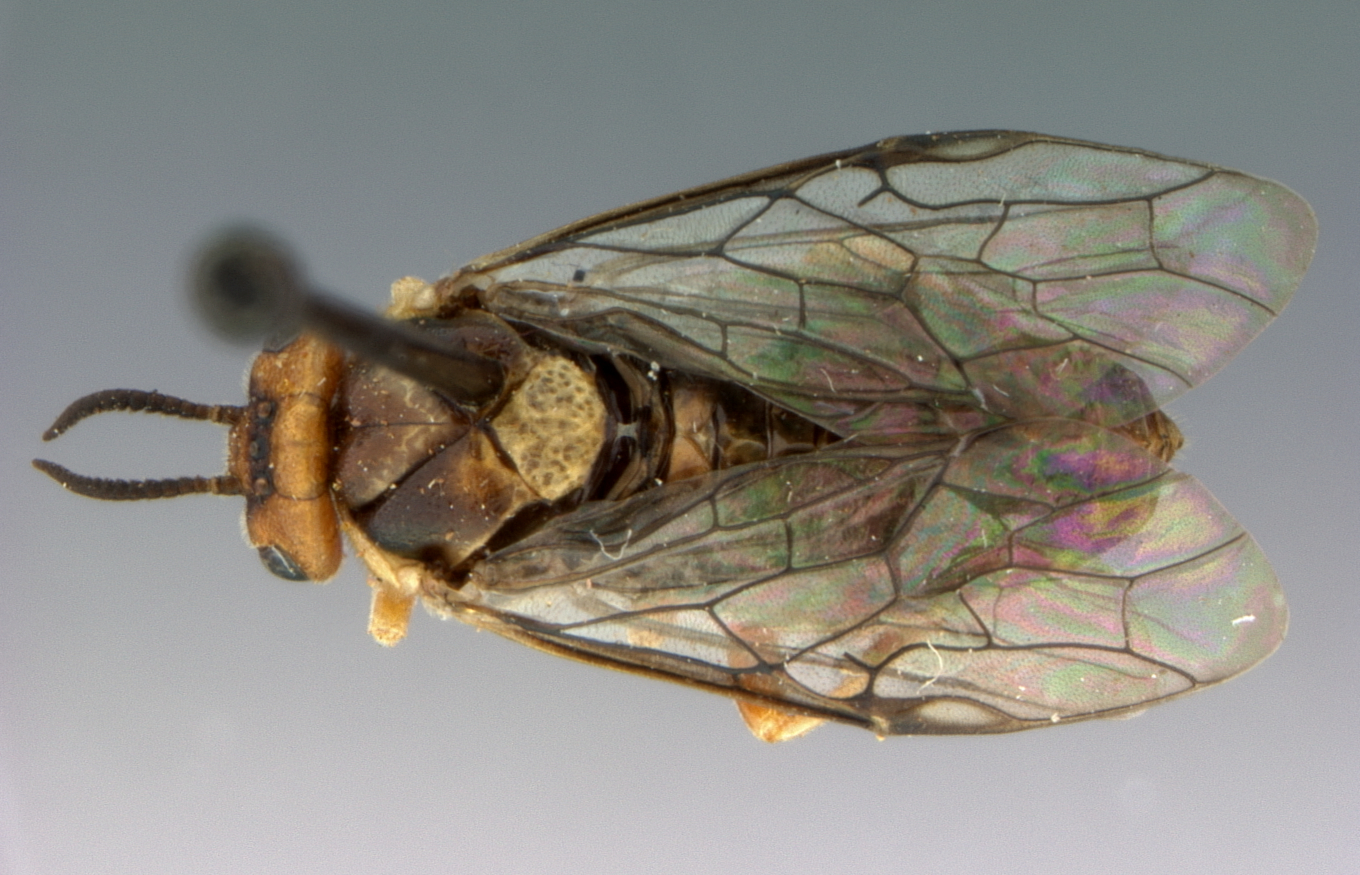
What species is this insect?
Neodiprion hetricki
